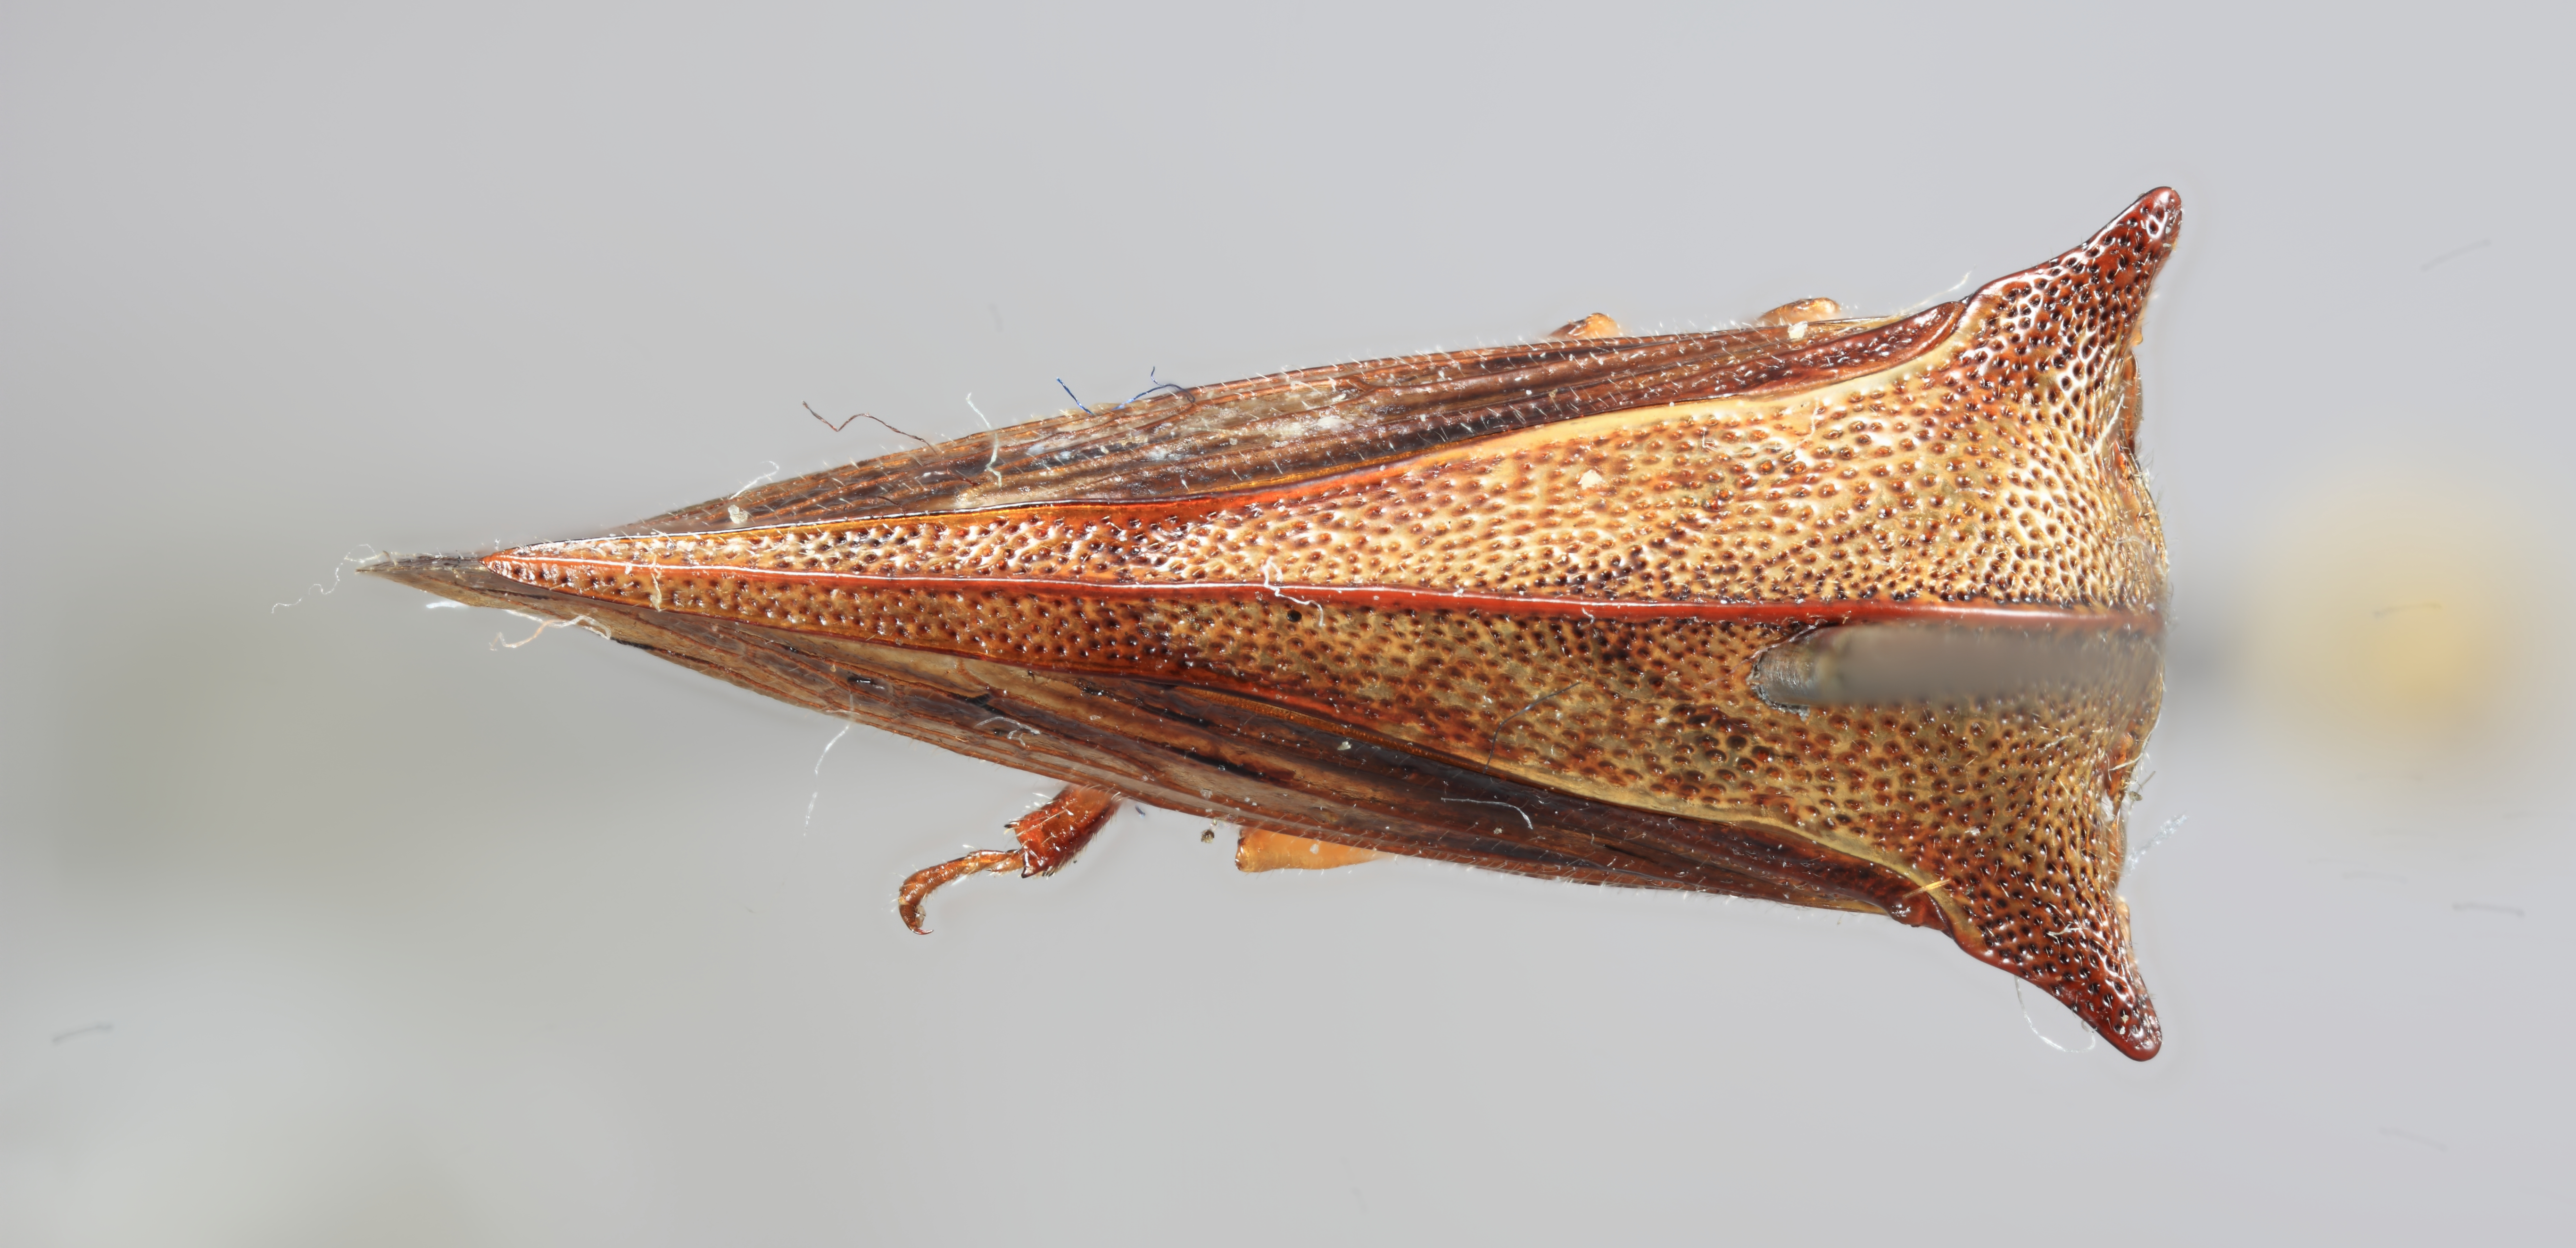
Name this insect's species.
Alchisme henryi
